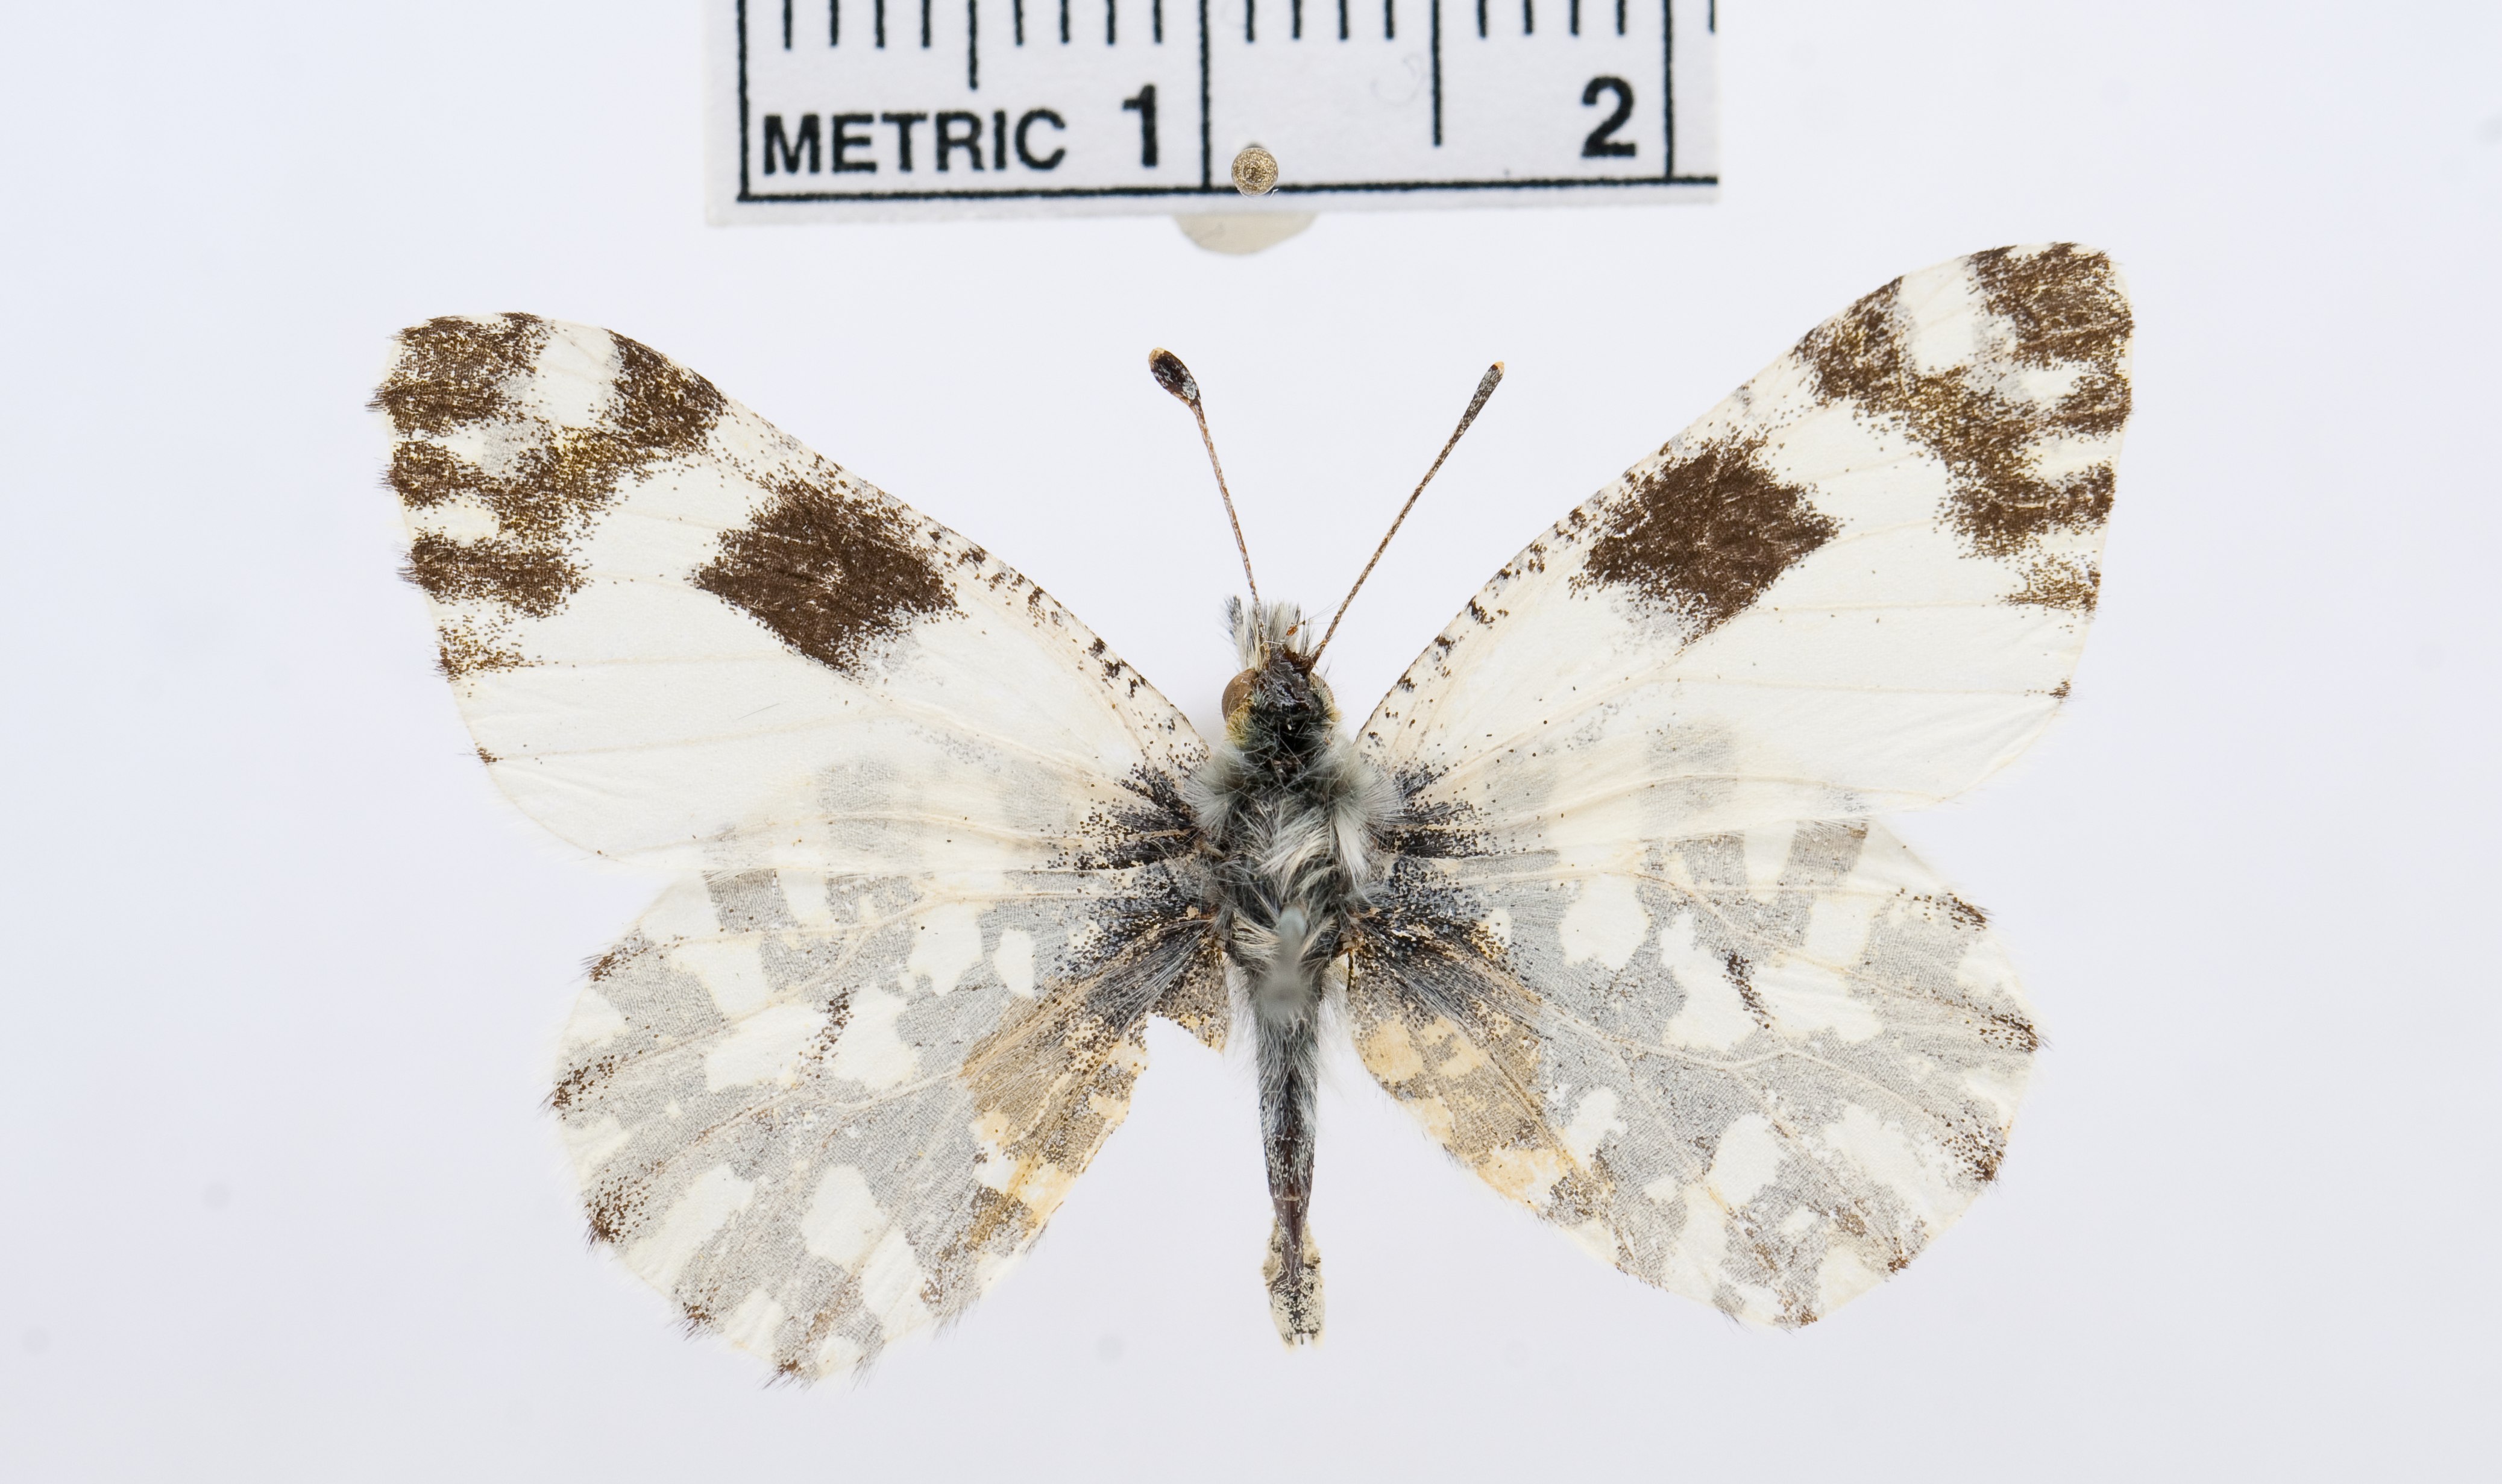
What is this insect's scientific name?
Euchloe hyantis
